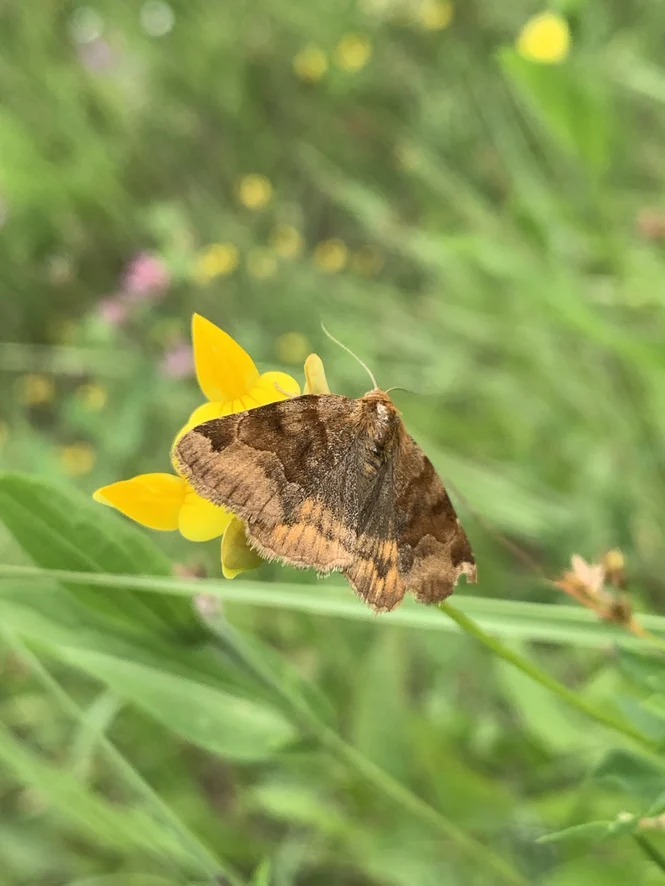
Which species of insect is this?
Euclidia glyphica
